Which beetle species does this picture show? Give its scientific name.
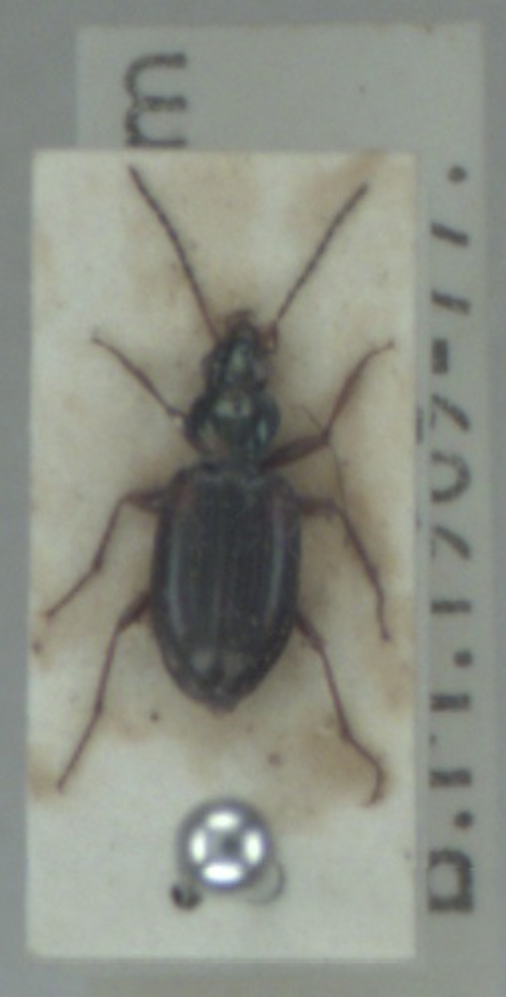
Bembidion tetracolum
